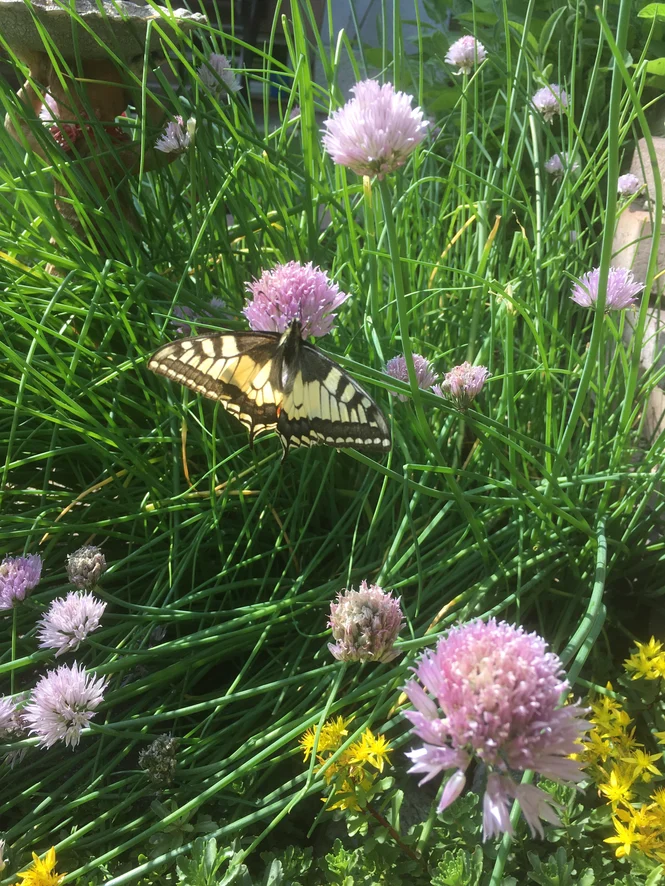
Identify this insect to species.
Papilio machaon
